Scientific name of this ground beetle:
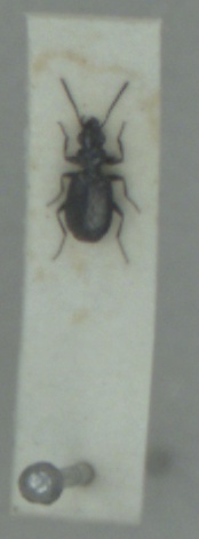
Syntomus foveatus
